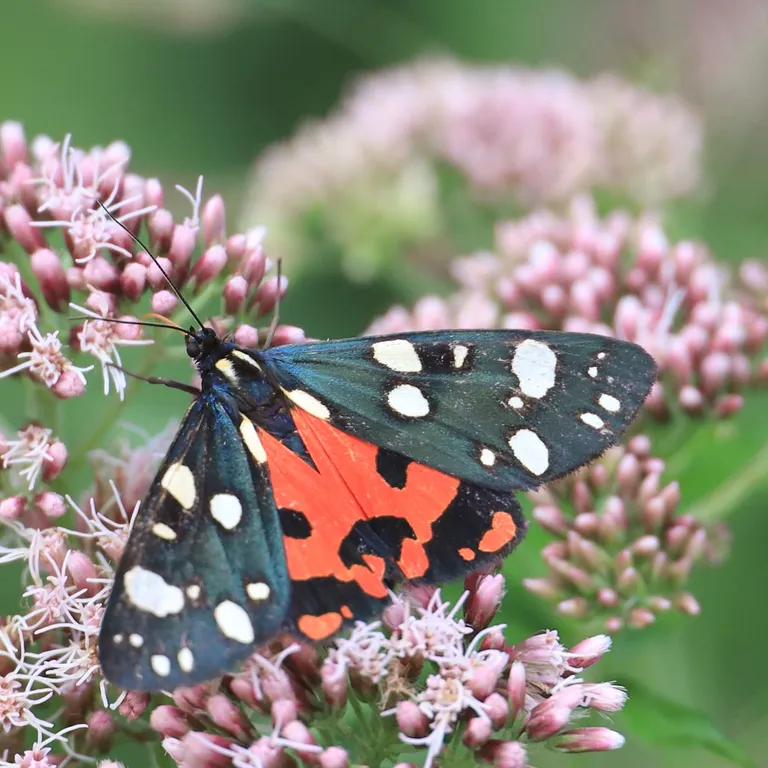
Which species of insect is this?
Callimorpha dominula
